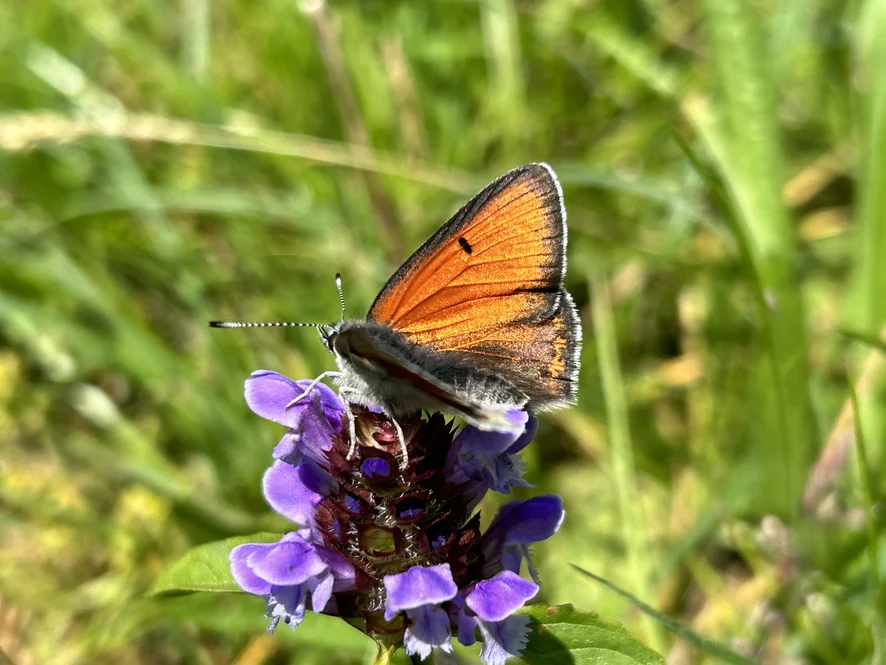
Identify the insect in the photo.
Lycaena hippothoe (also Palaeochrysophanus hippothoe)
